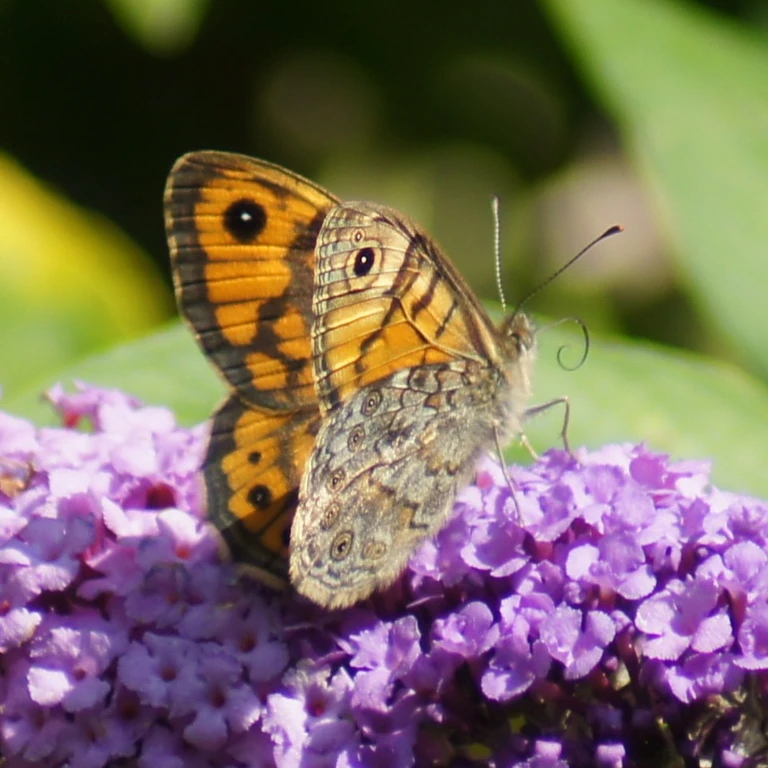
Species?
Lasiommata megera (also Pararge megera)
